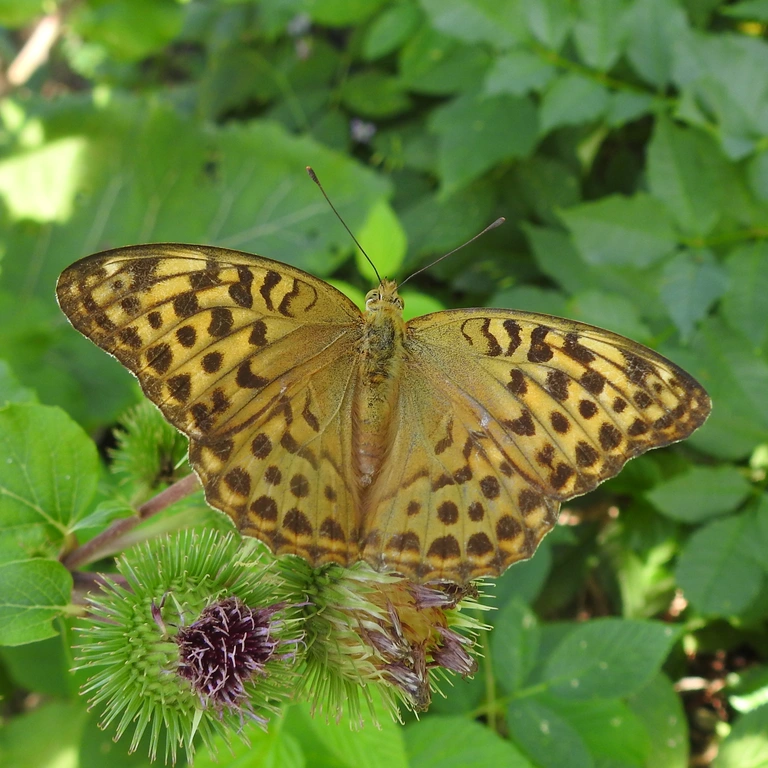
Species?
Argynnis paphia
